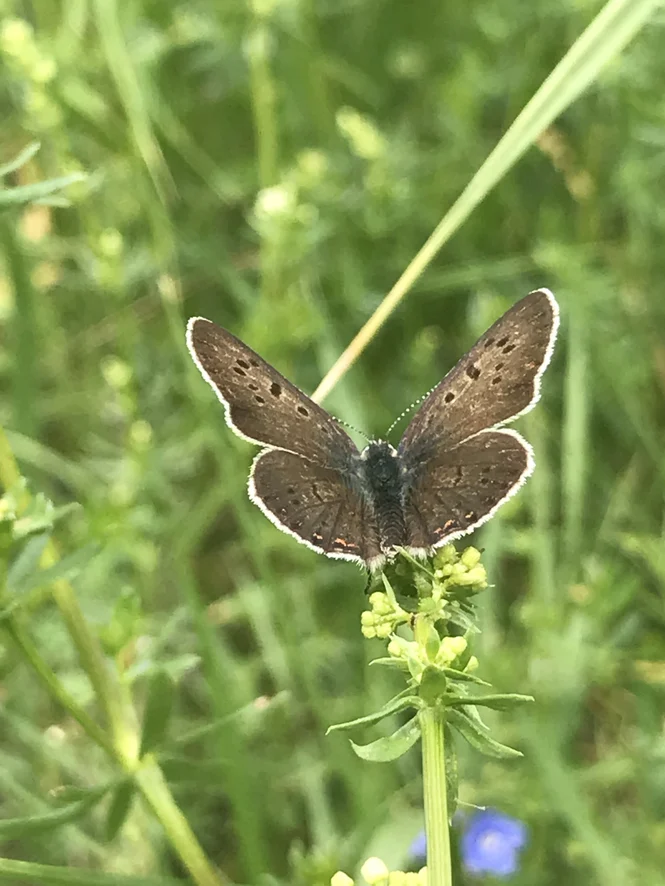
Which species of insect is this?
Lycaena tityrus (also Loweia tityrus)
